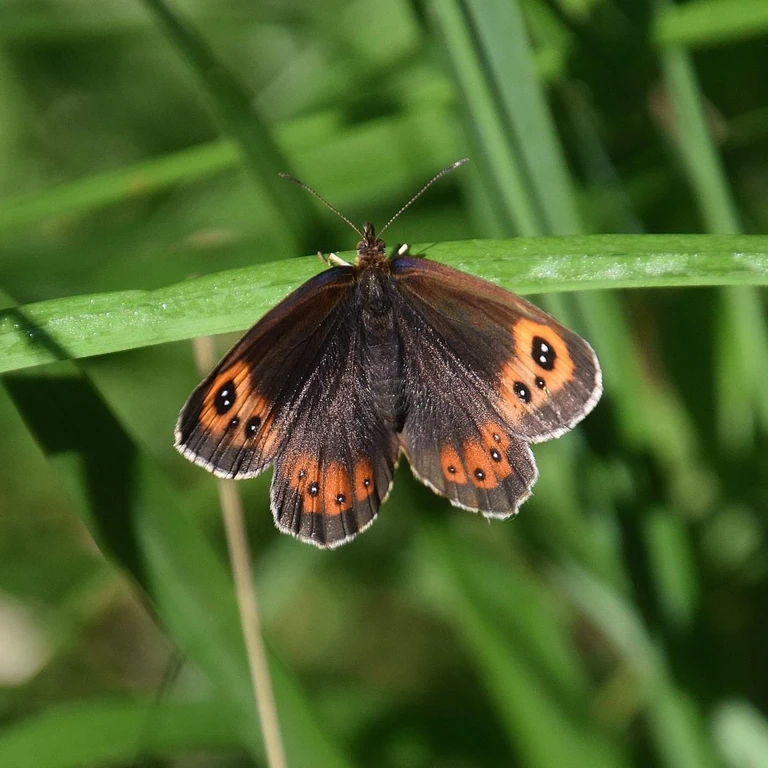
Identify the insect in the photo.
Erebia aethiops
